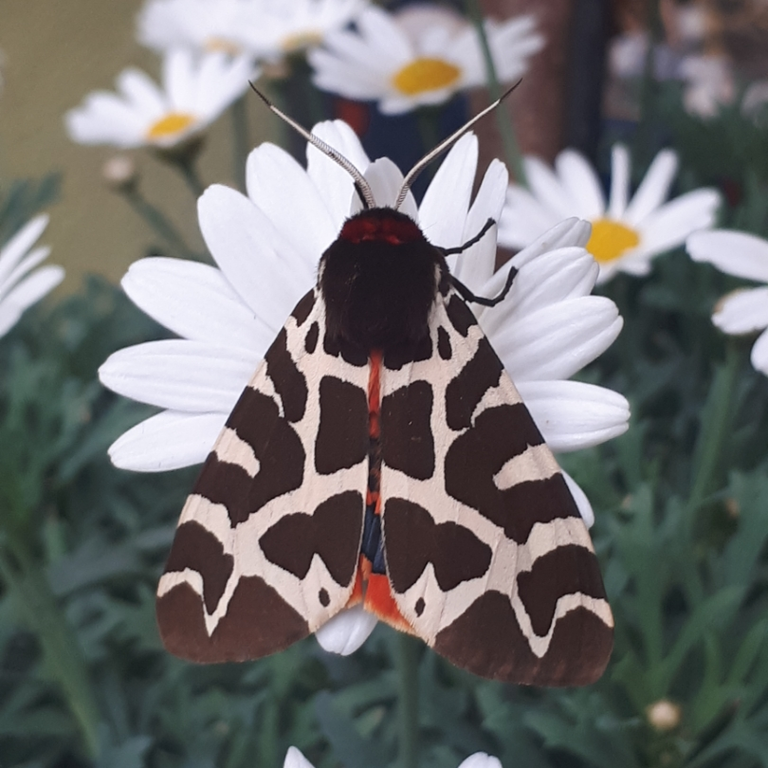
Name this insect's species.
Arctia caja
